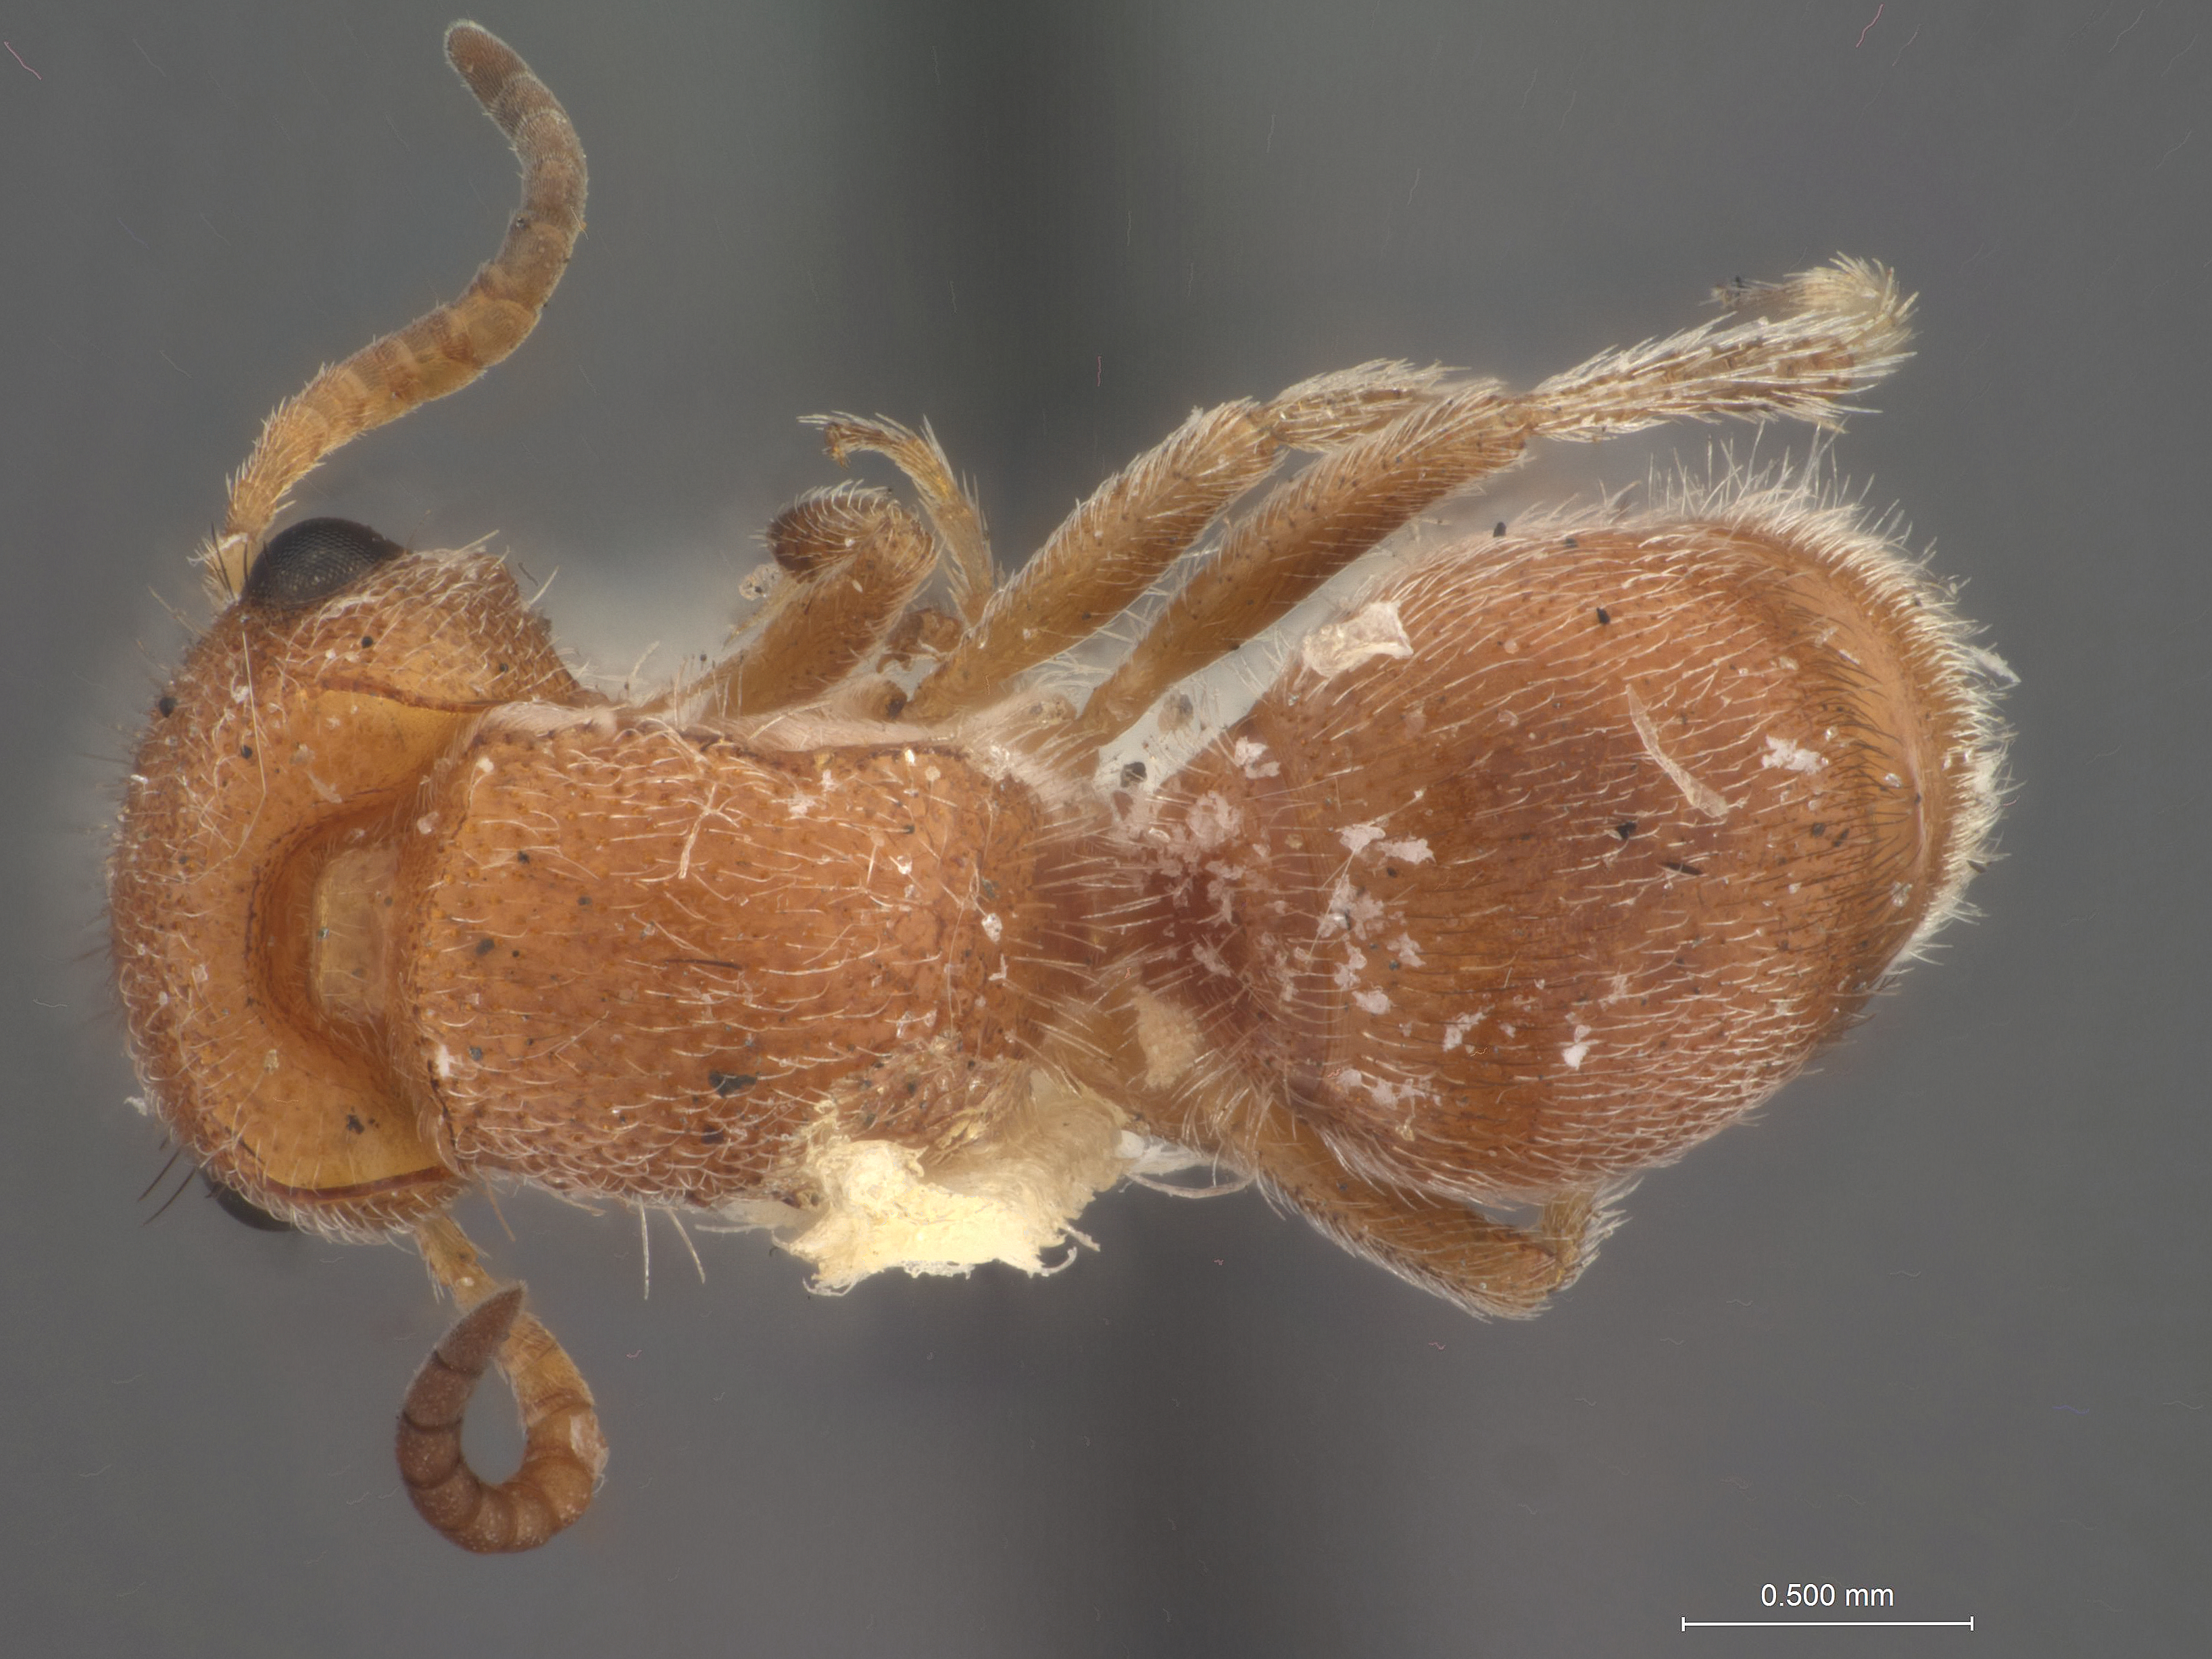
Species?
Pseudomethoca torrida
